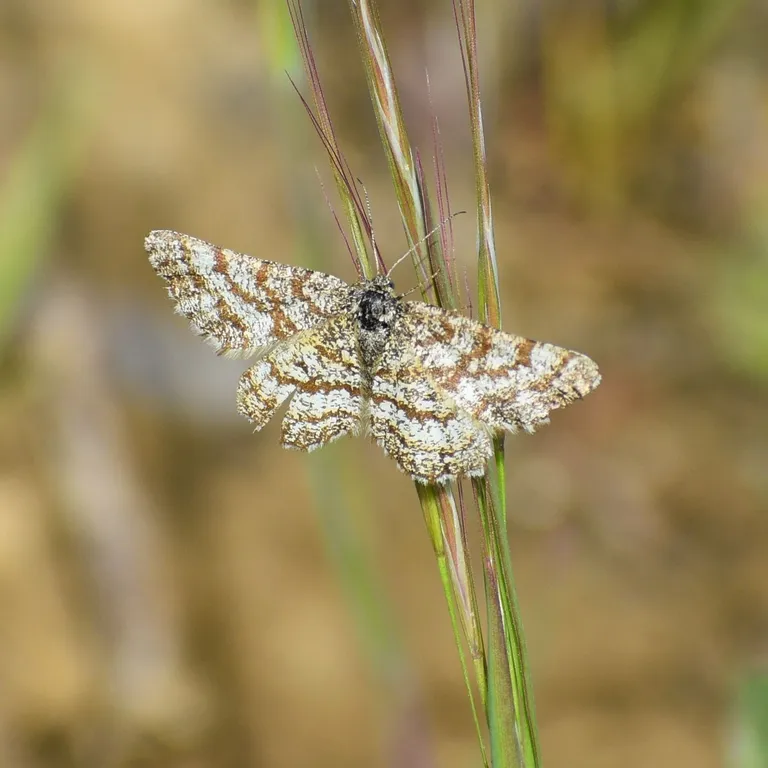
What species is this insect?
Ematurga atomaria
